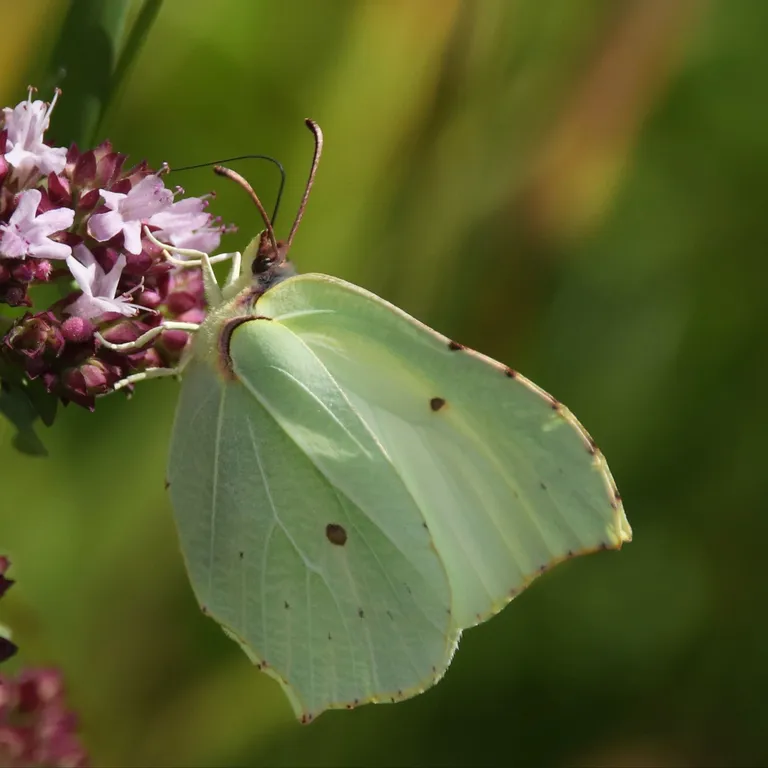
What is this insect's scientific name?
Gonepteryx rhamni
